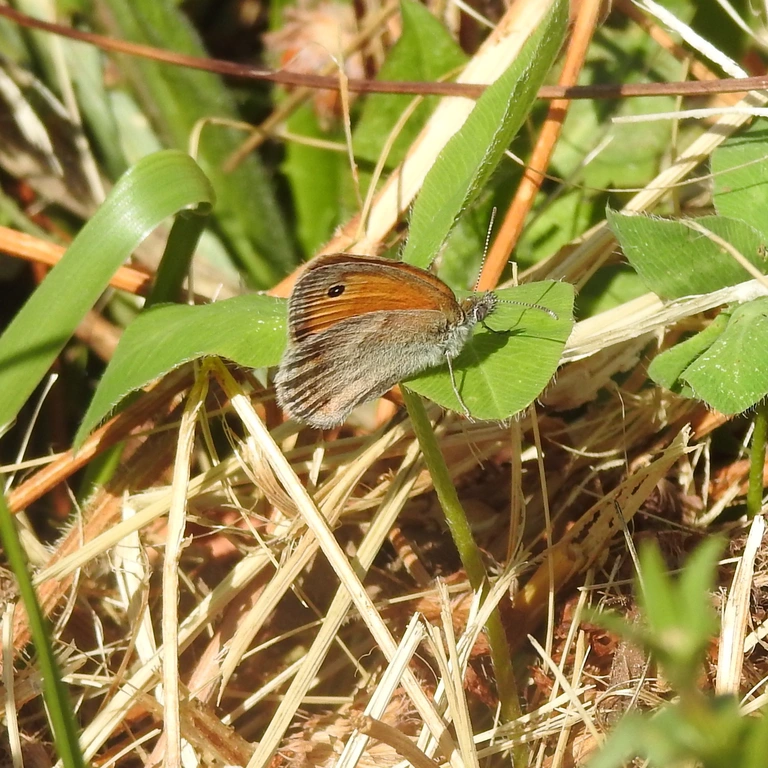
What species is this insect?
Coenonympha pamphilus
